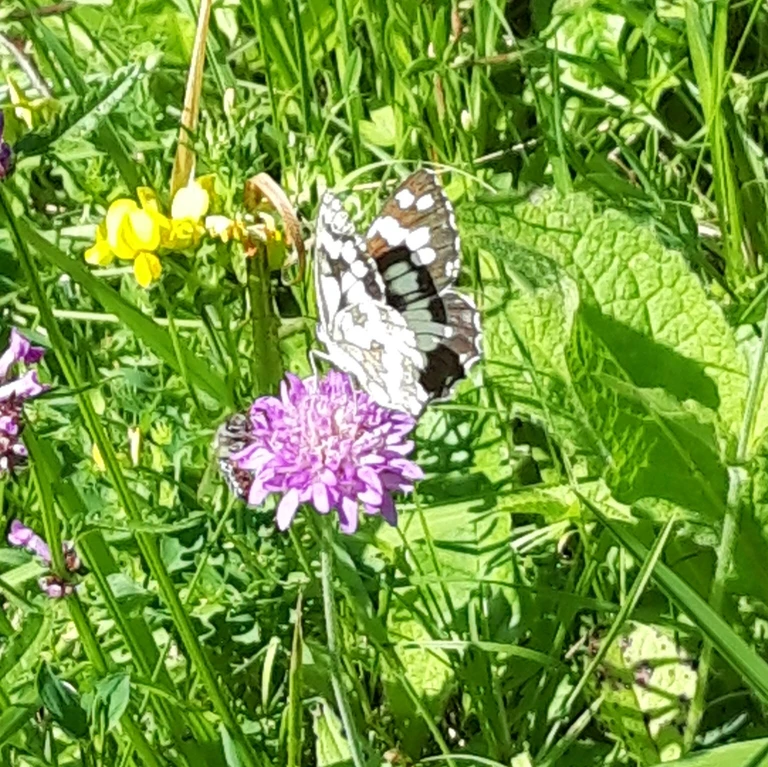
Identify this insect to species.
Melanargia galathea
